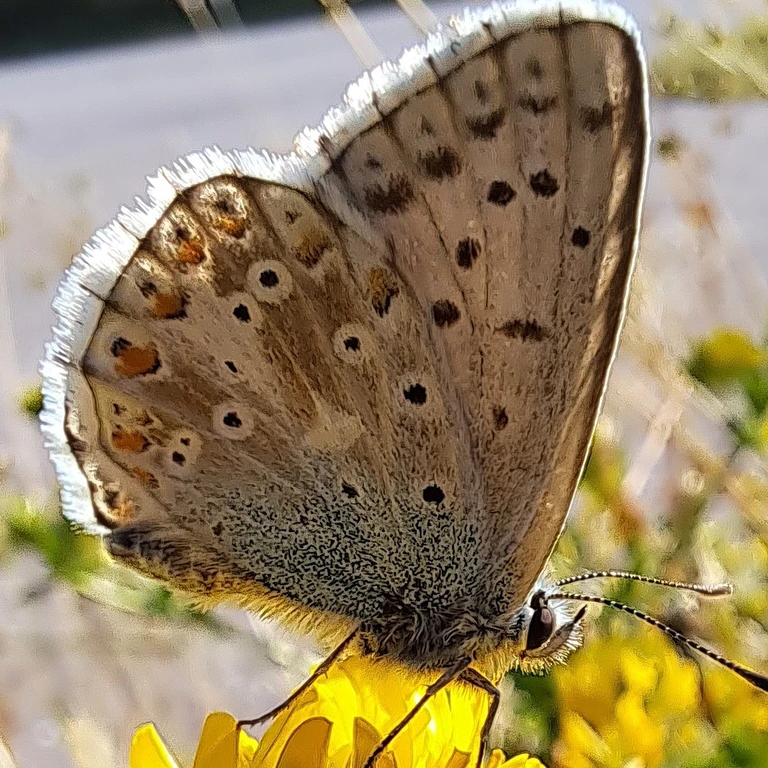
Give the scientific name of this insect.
Lysandra coridon
